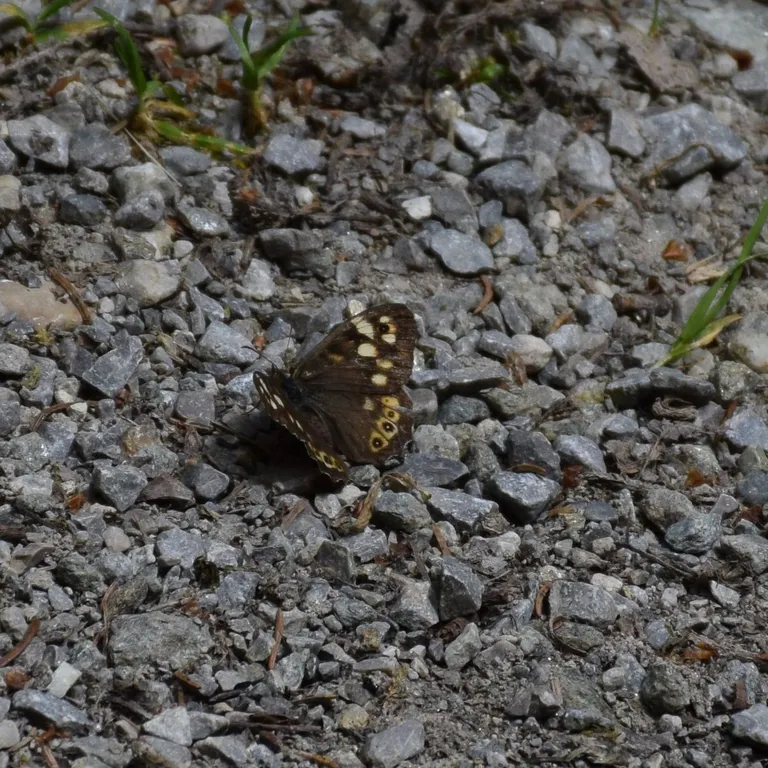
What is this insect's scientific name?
Pararge aegeria
